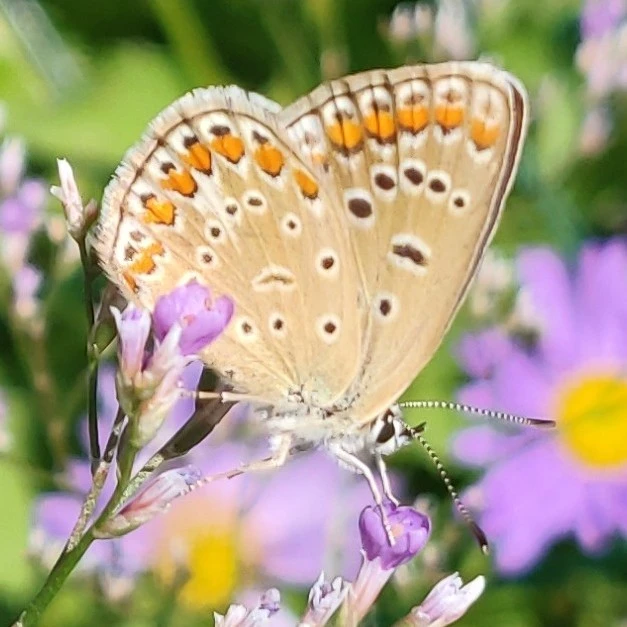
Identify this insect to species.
Polyommatus icarus
